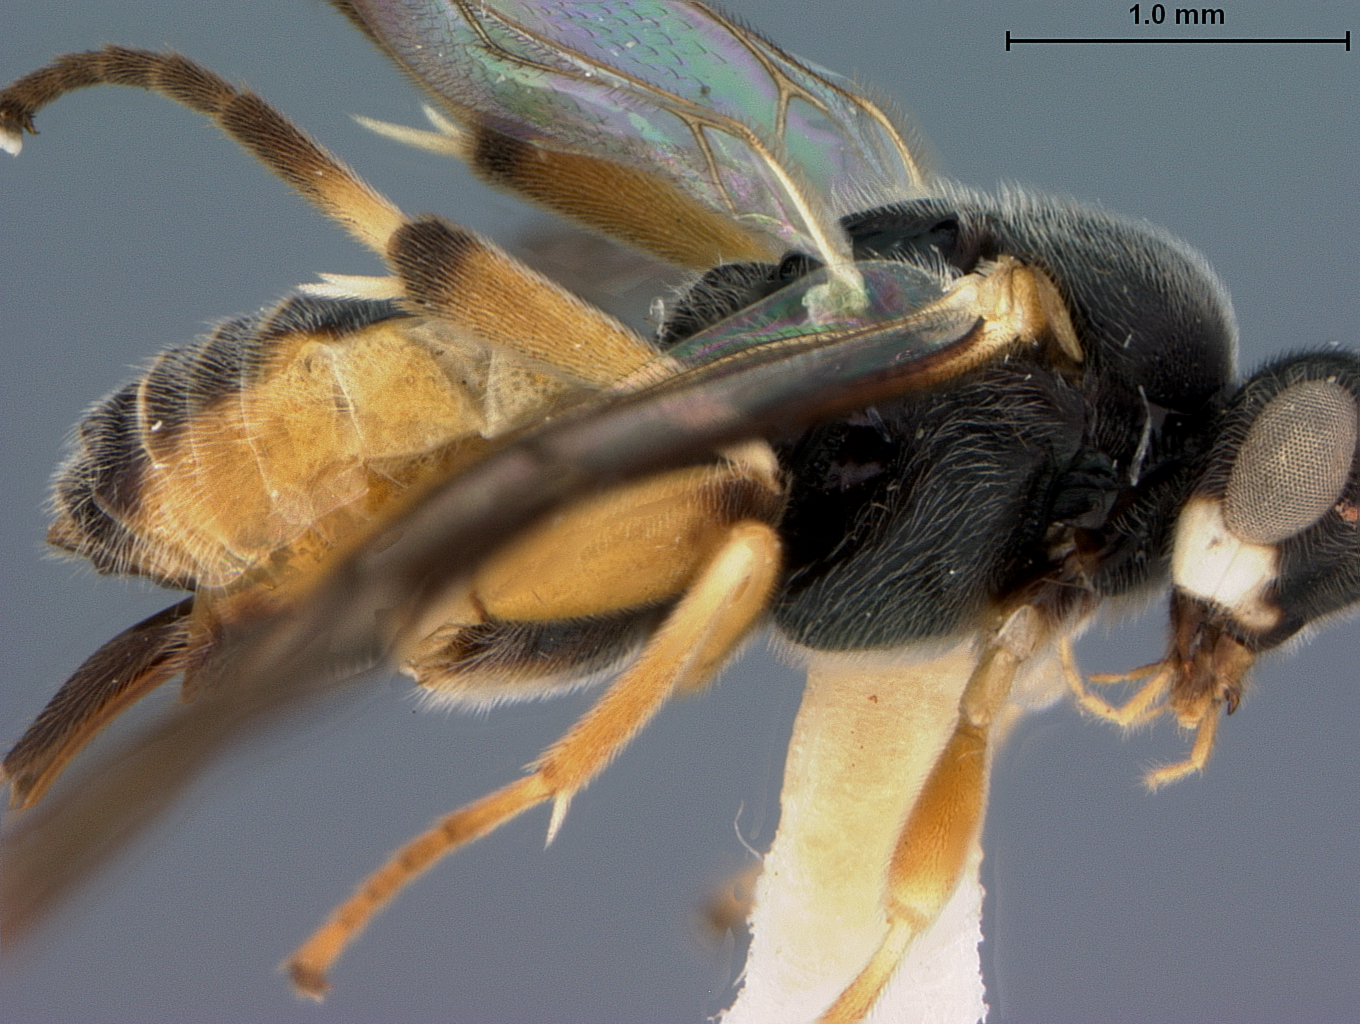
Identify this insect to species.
Alphomelon citroloma
